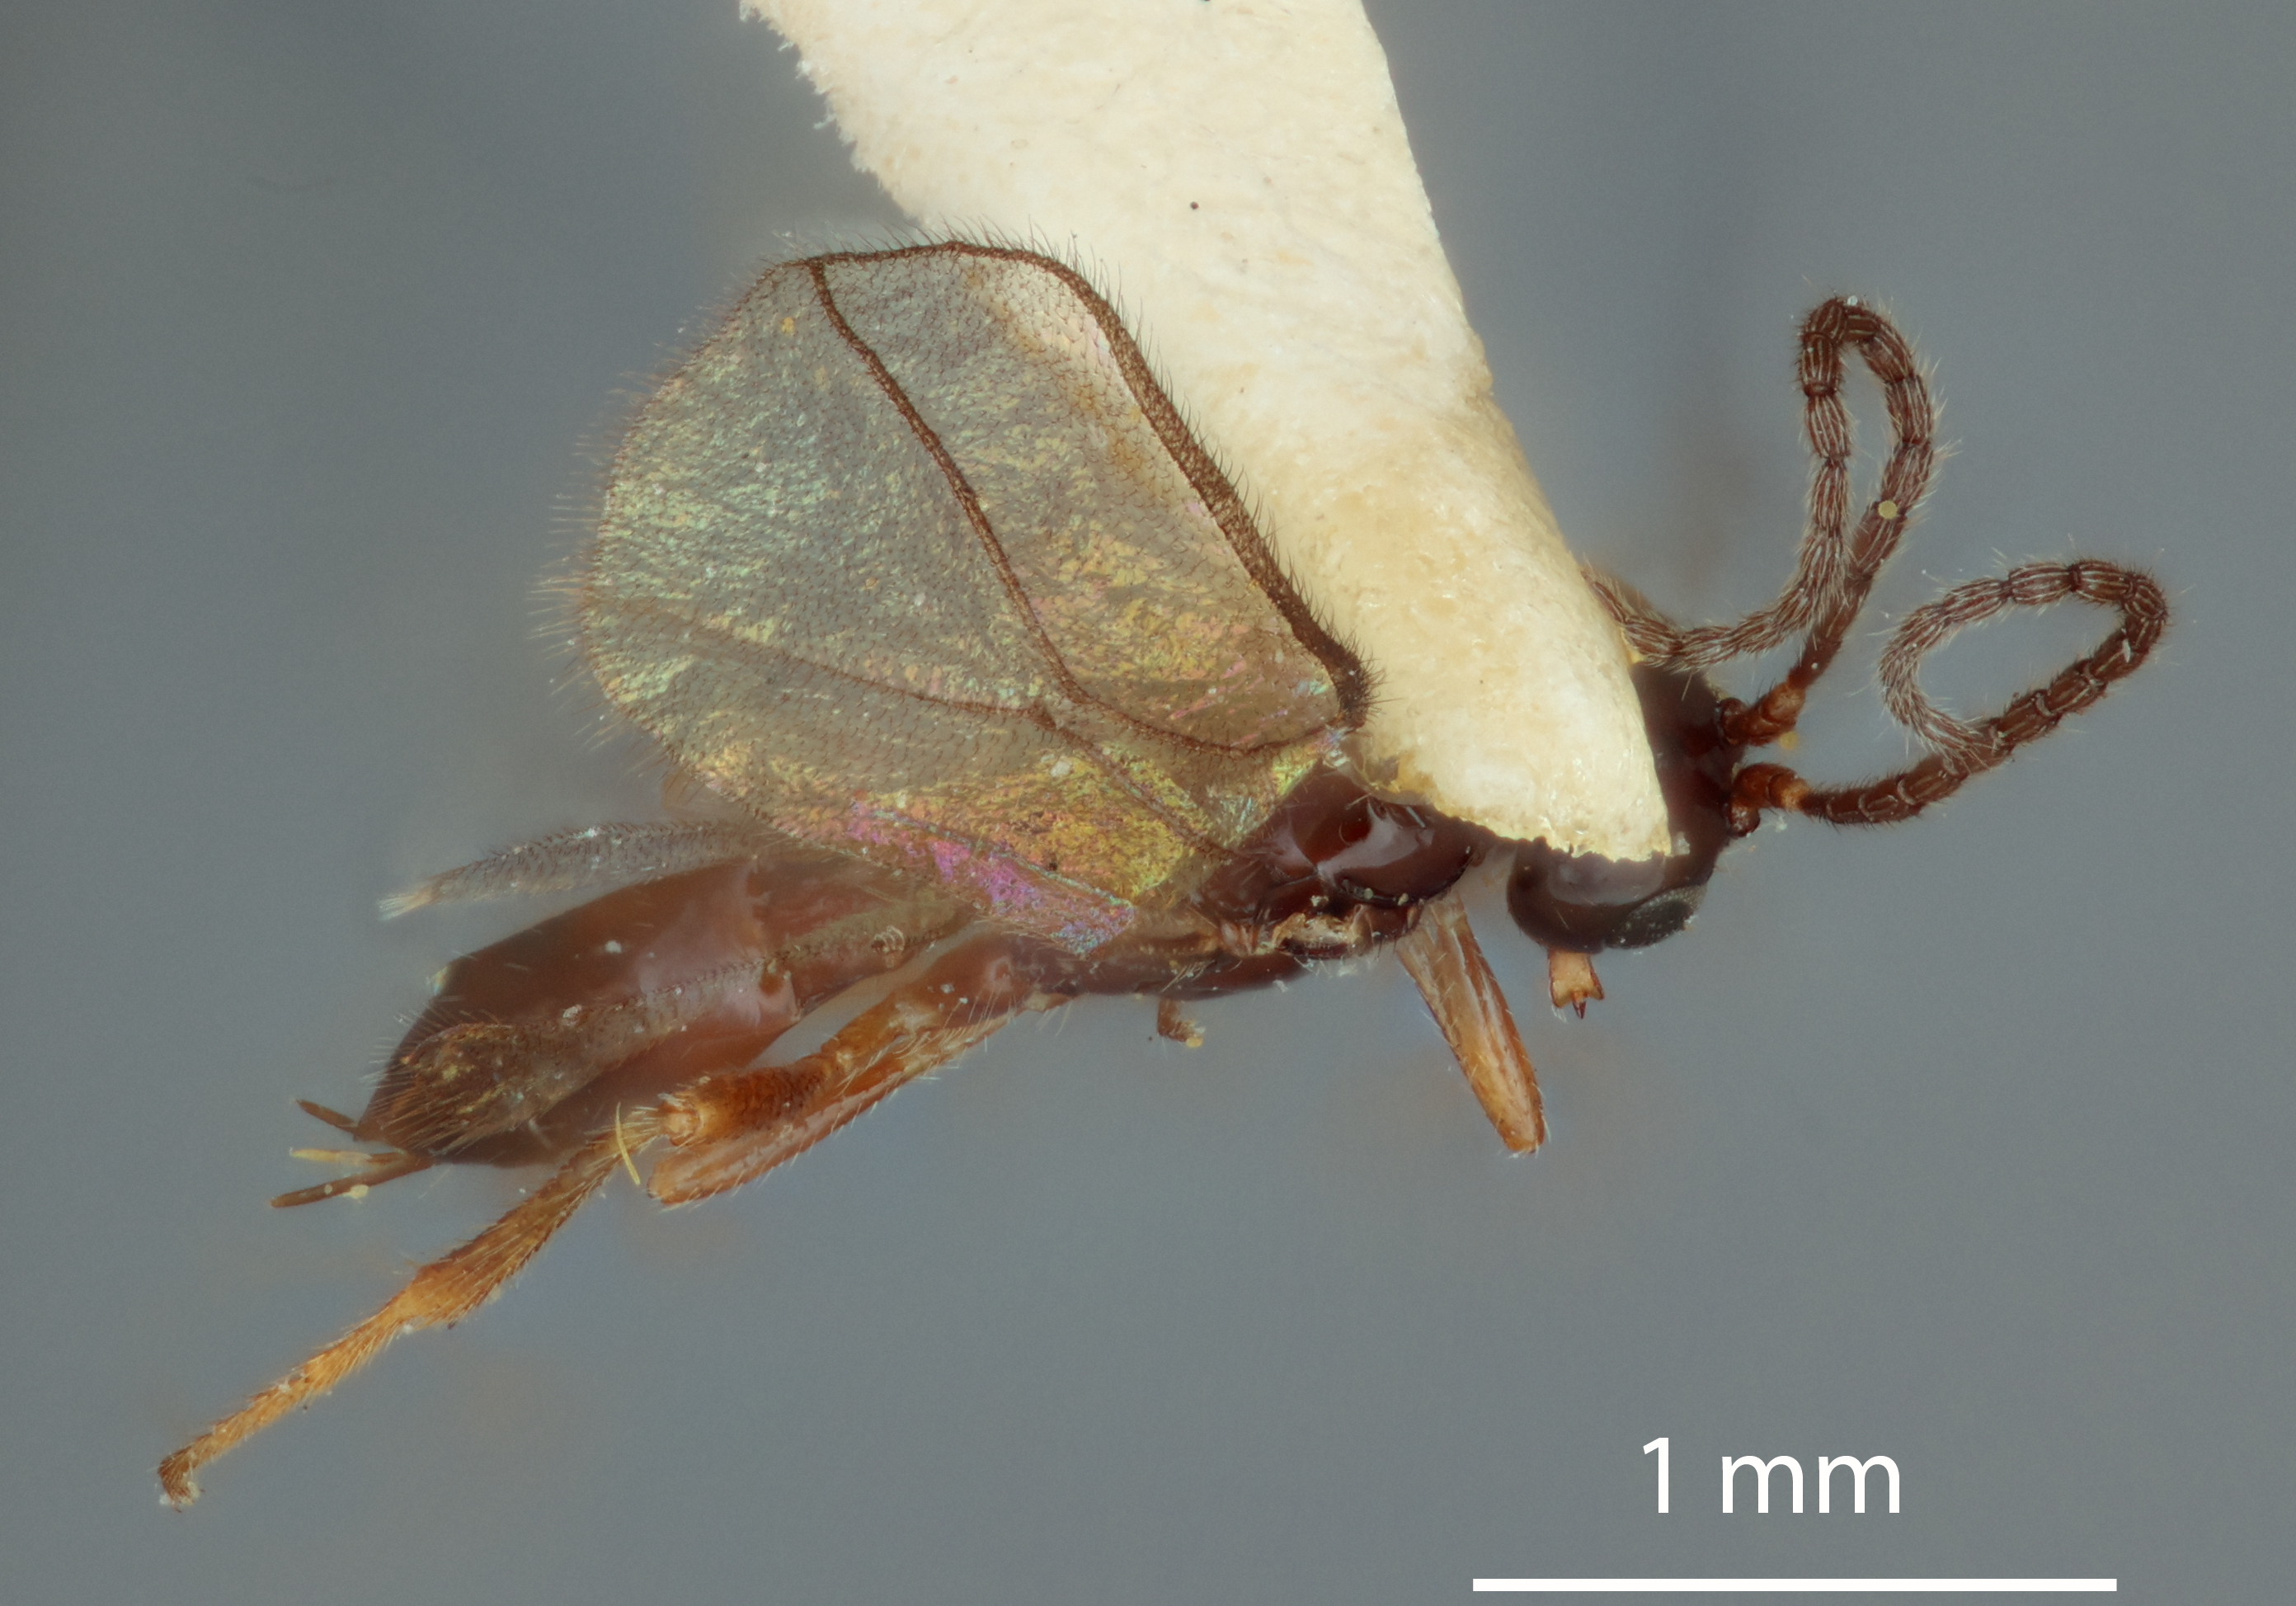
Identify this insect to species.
Aspilota sinibasis
